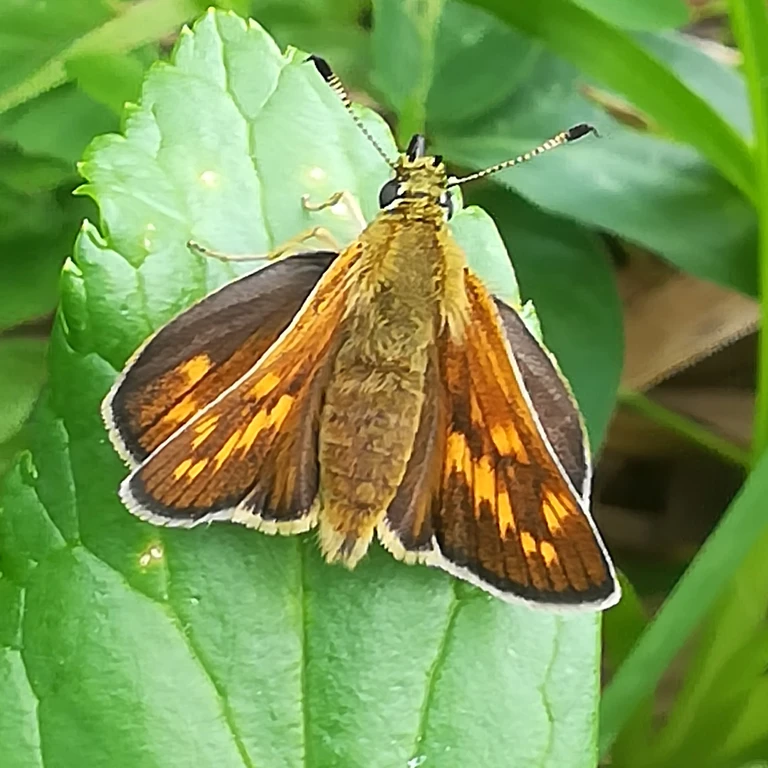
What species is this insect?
Ochlodes sylvanus (also Ochlodes venata)
